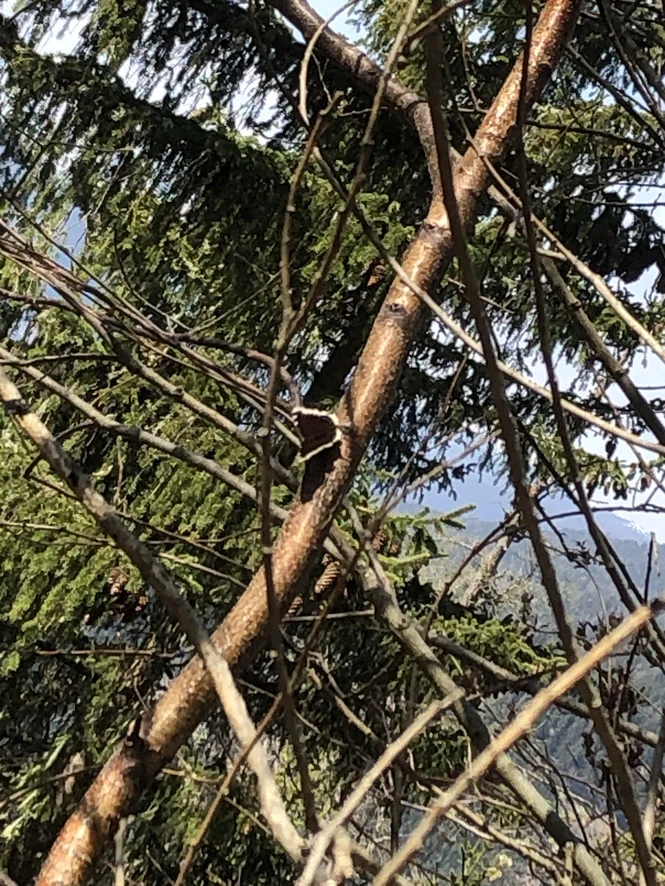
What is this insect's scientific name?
Nymphalis antiopa
